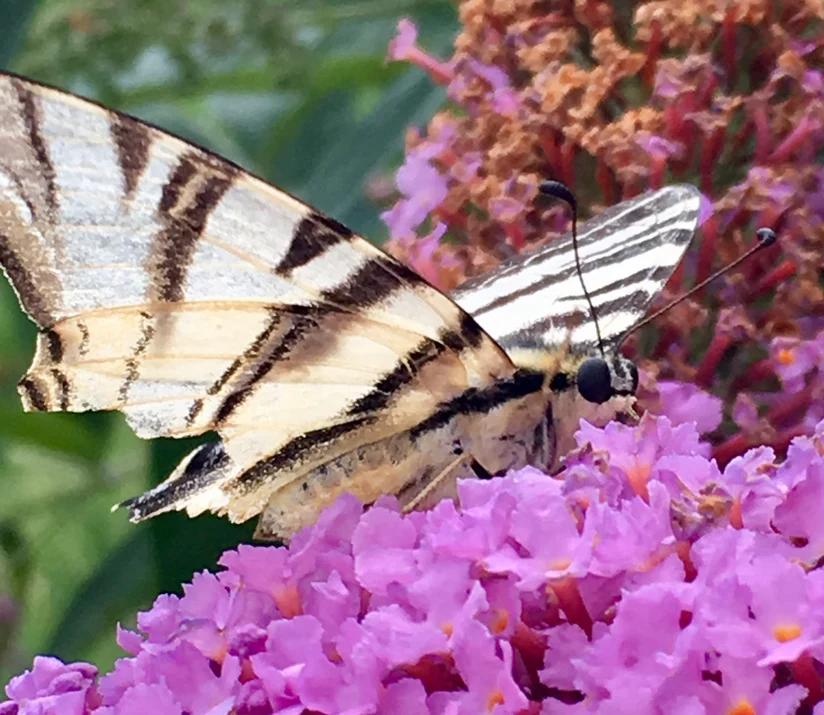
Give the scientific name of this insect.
Iphiclides podalirius
